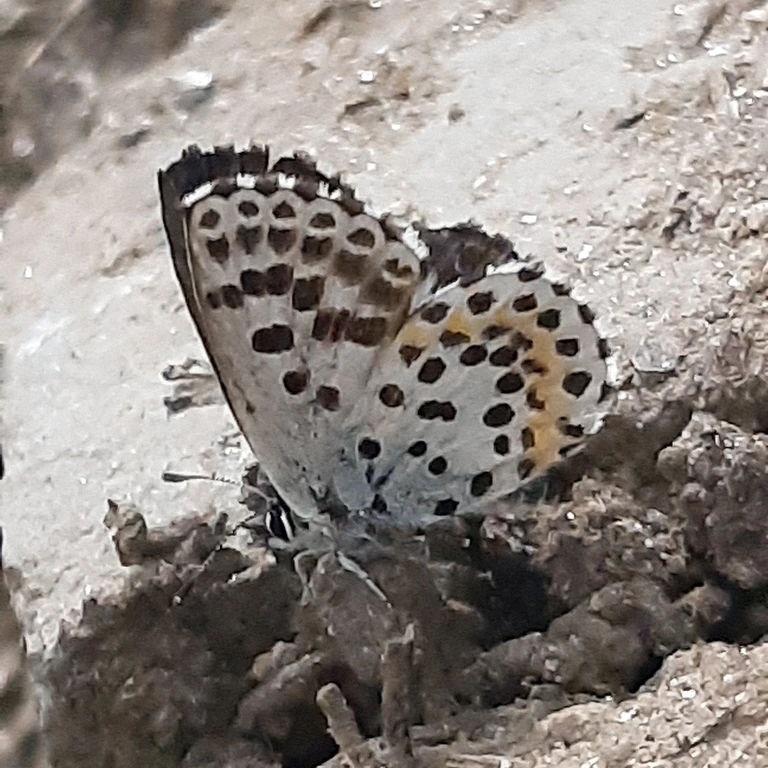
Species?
Scolitantides orion
